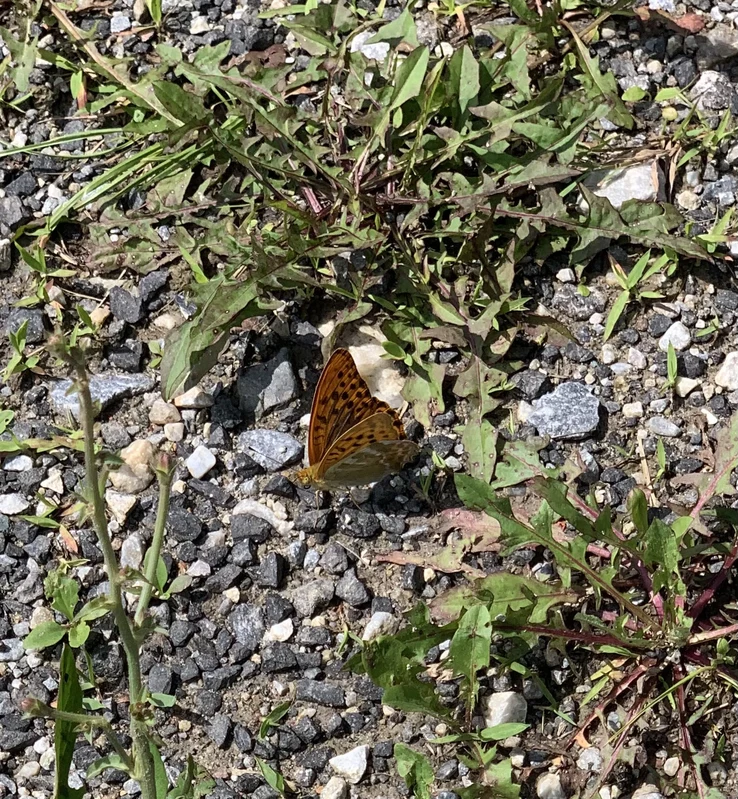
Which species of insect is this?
Argynnis paphia
